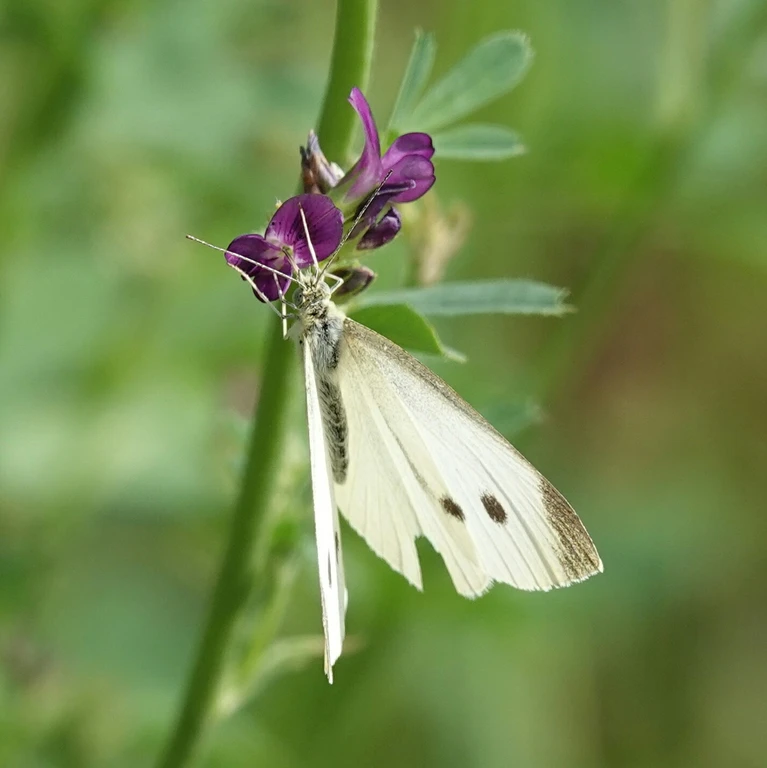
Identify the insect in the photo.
Pieris rapae
